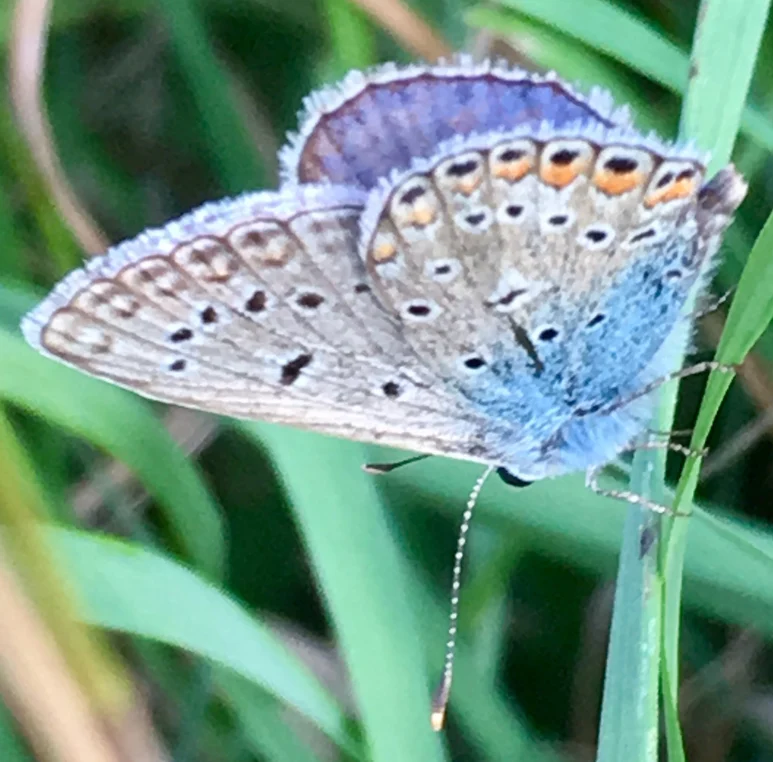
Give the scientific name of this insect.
Polyommatus icarus
